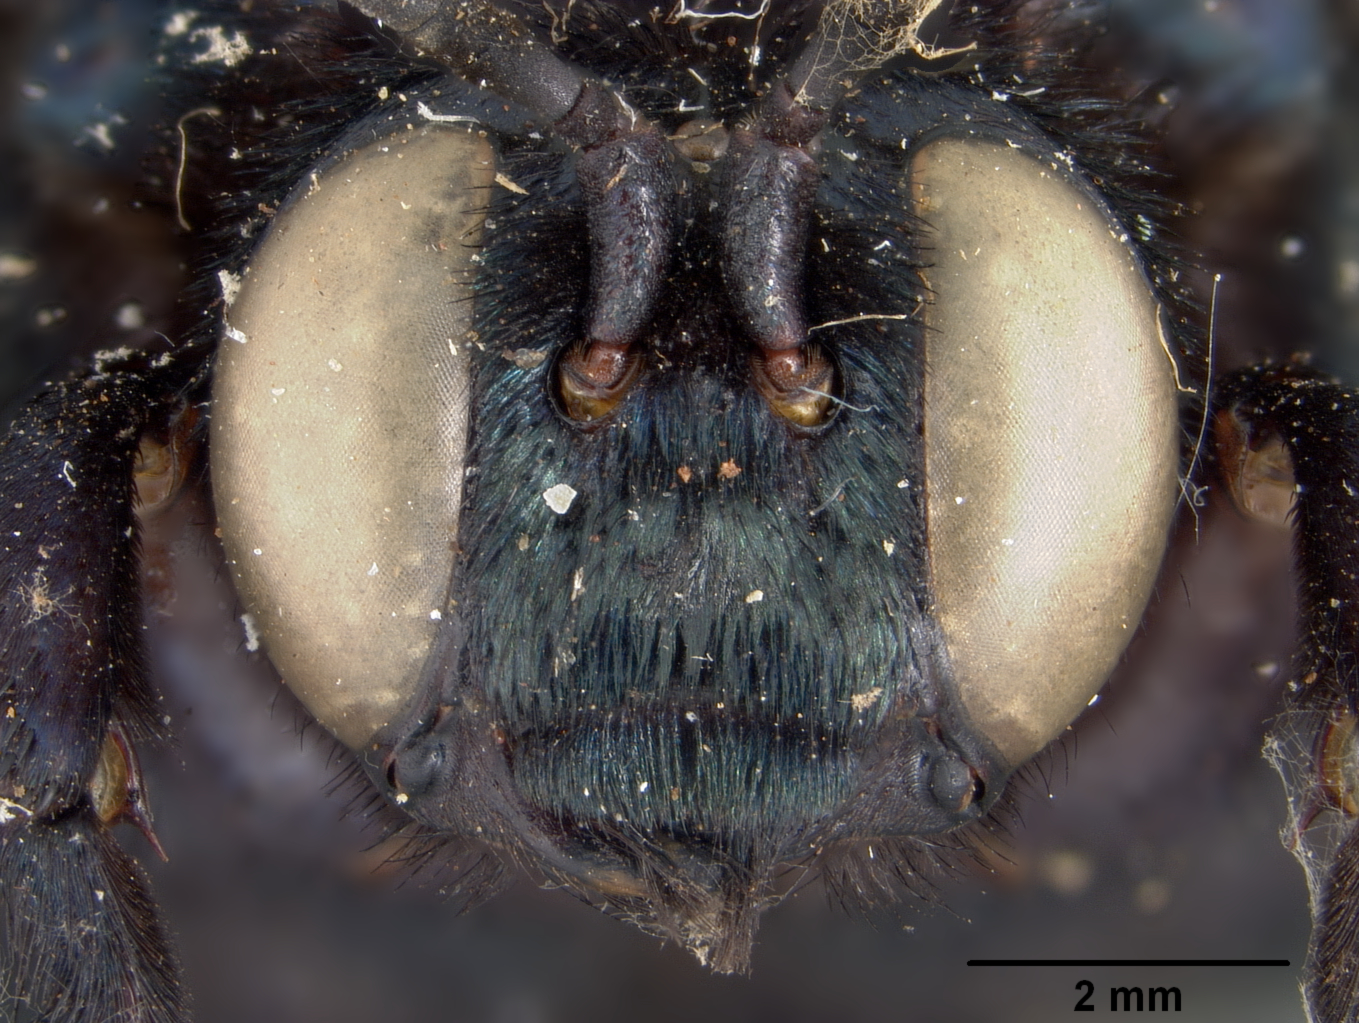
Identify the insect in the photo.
Acanthopus splendidus
